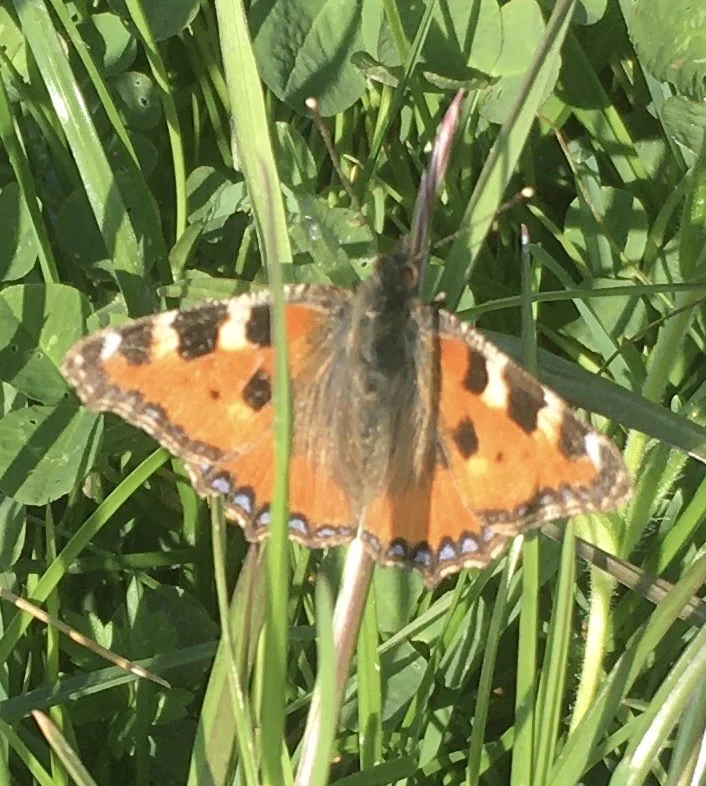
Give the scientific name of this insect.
Aglais urticae
